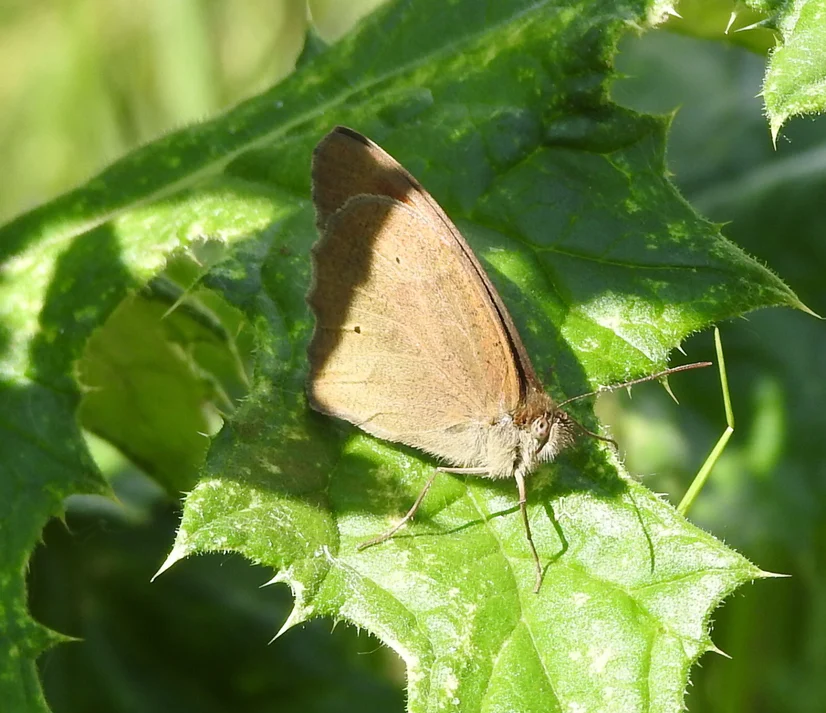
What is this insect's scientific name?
Maniola jurtina
